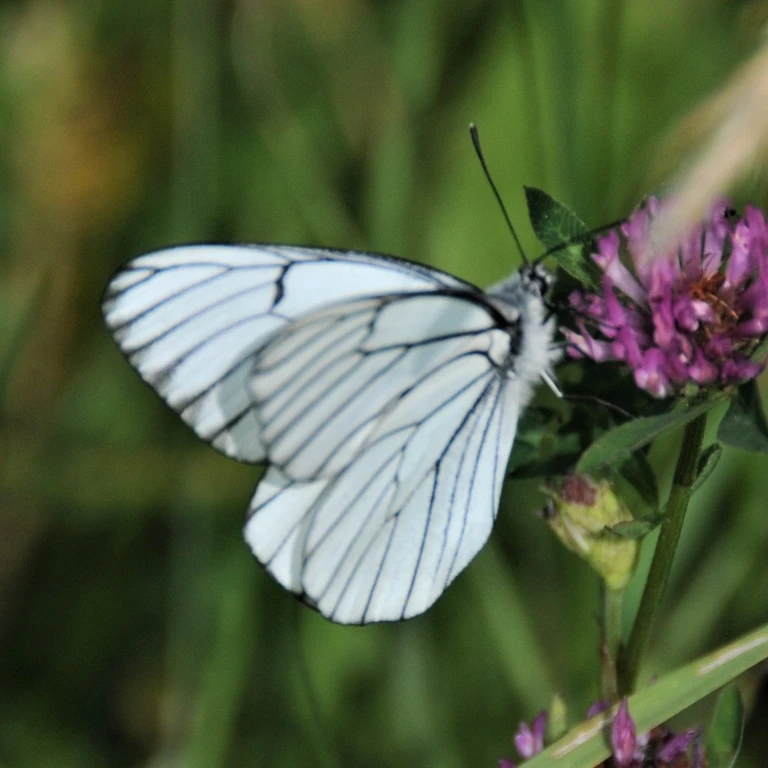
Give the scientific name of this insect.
Aporia crataegi
